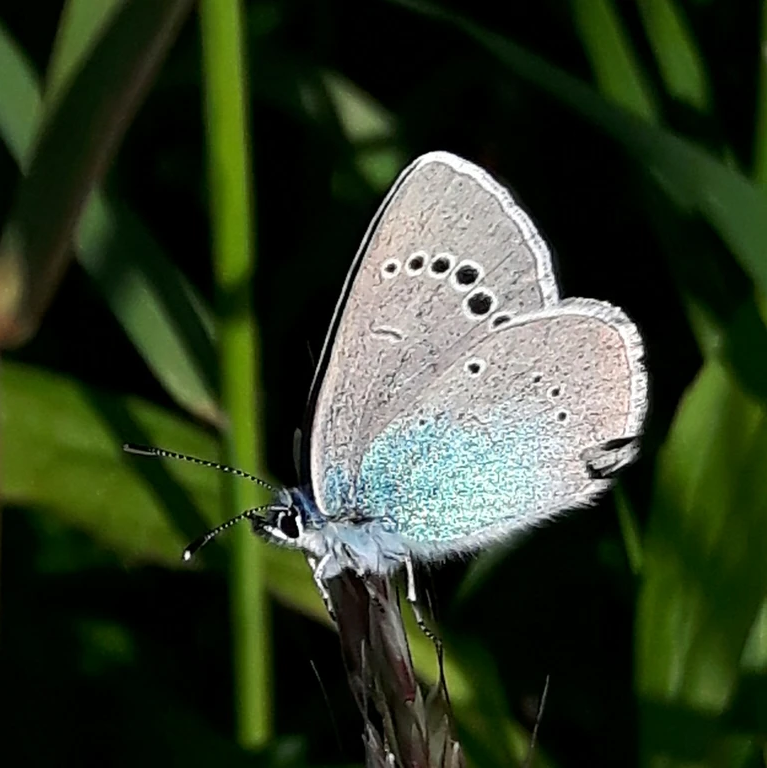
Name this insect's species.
Glaucopsyche alexis
